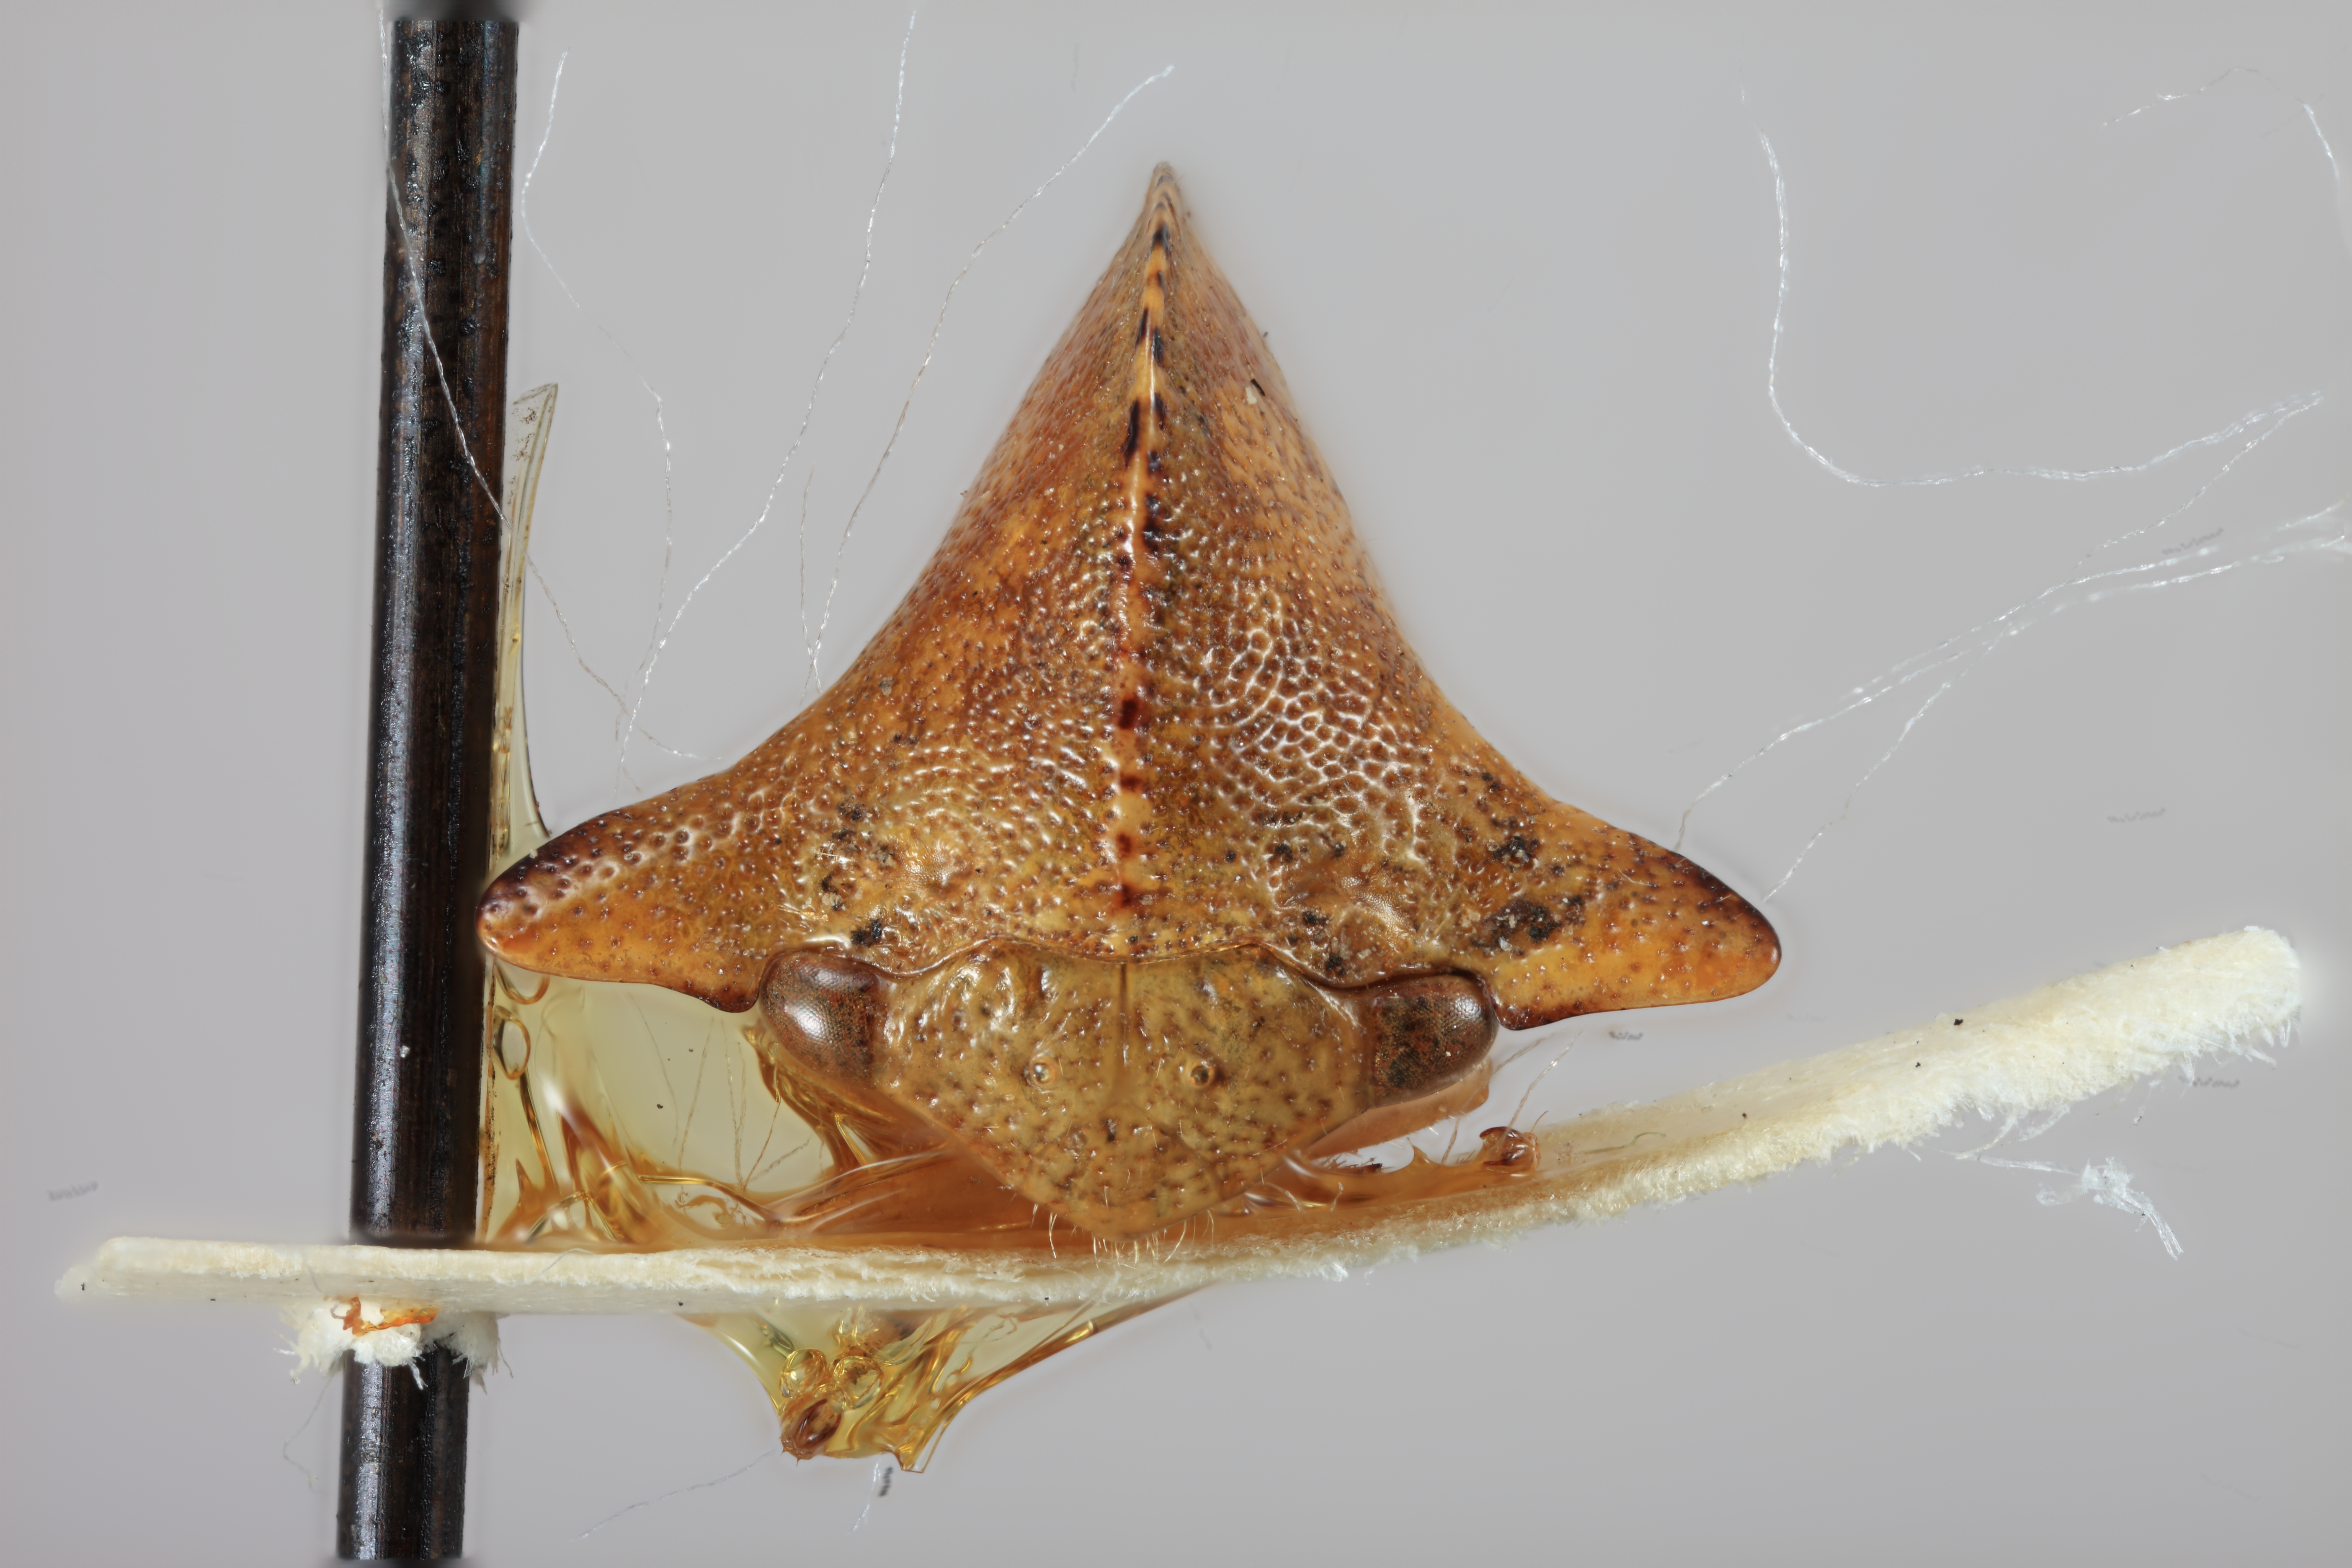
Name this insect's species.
Antianthe chichiana
